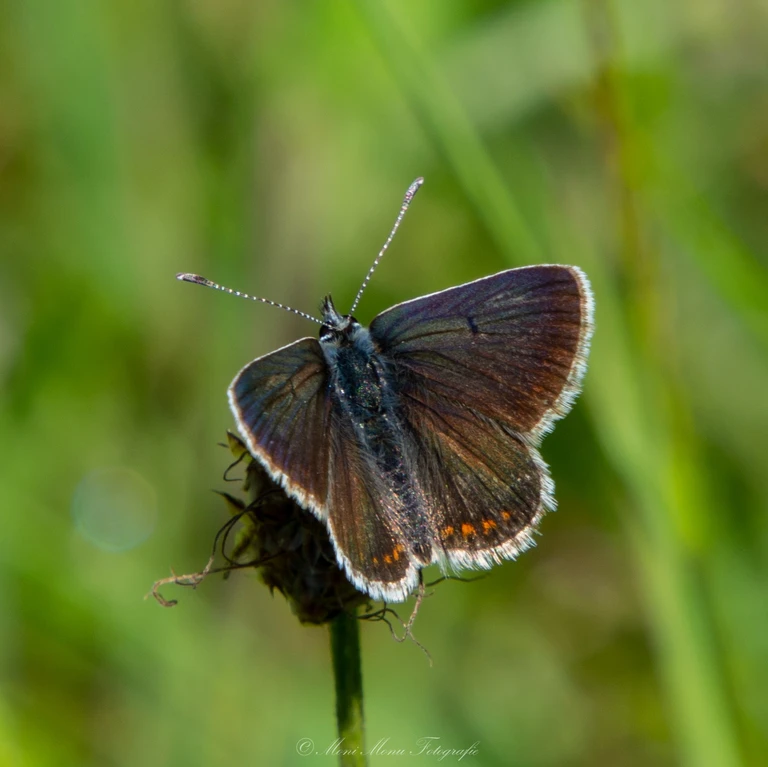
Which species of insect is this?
Aricia agestis/artaxerxes
